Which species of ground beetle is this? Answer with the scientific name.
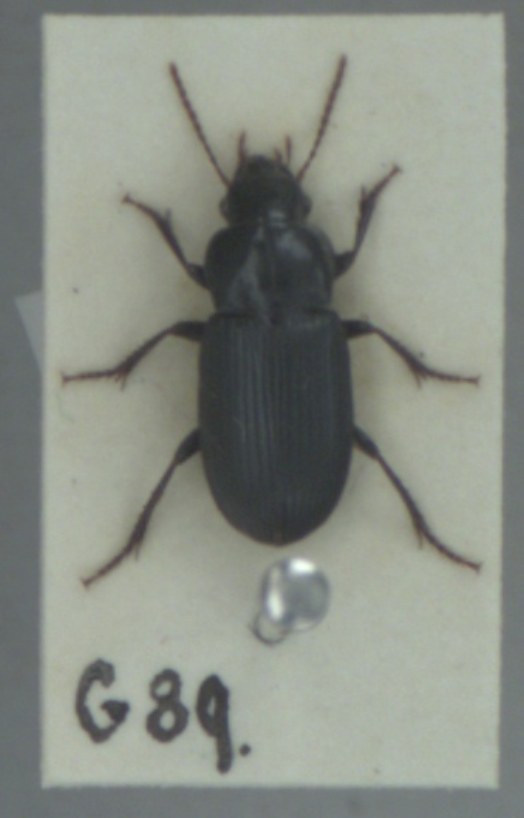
Harpalus attenuatus
